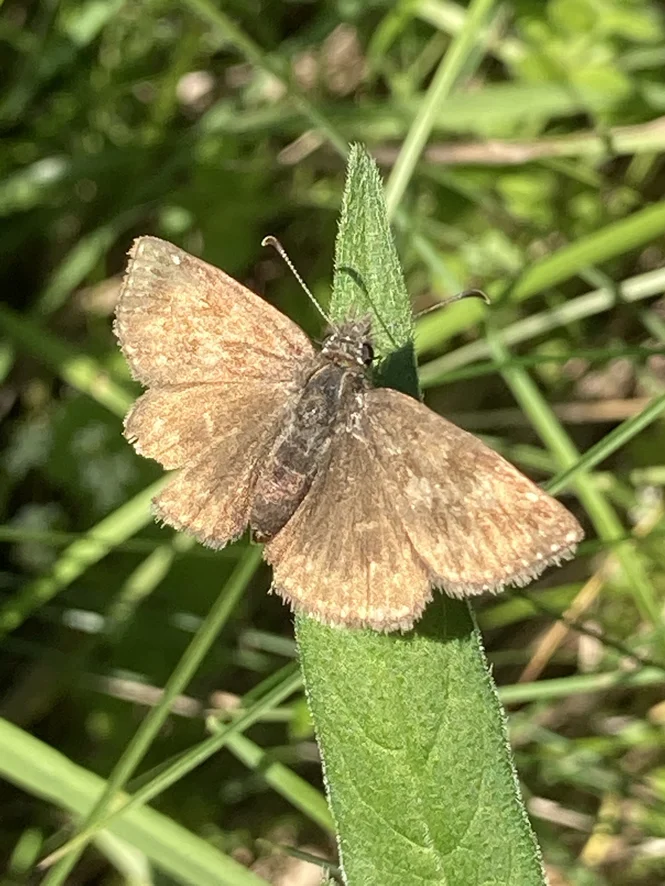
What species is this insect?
Erynnis tages
